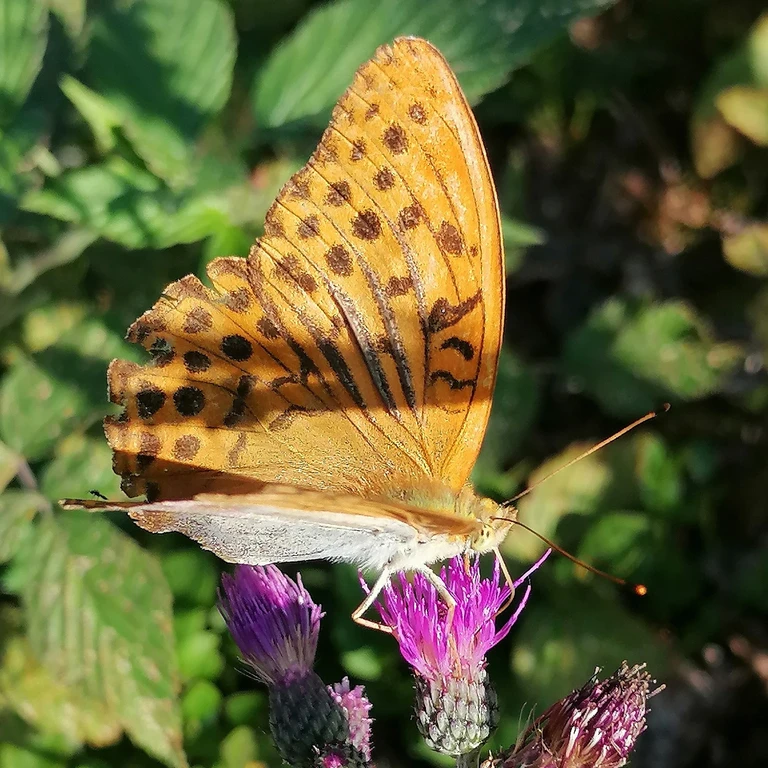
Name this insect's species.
Argynnis paphia
